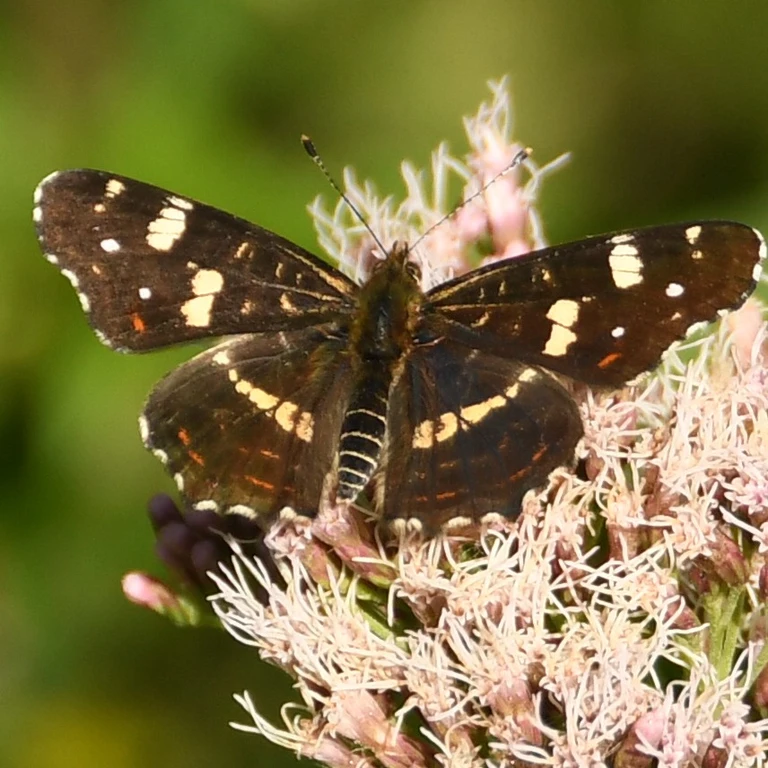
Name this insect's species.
Araschnia levana
